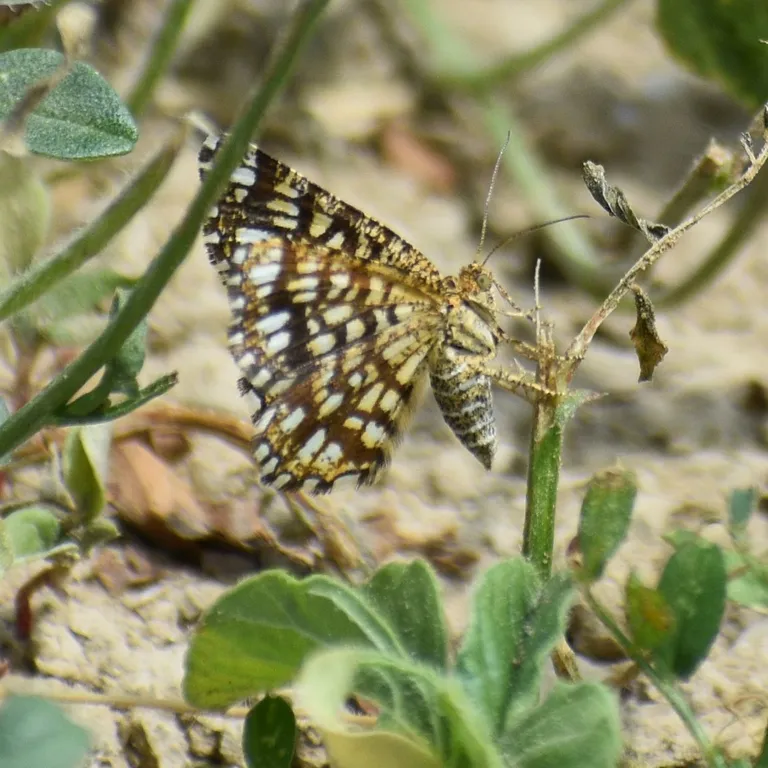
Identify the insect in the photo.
Chiasmia clathrata
